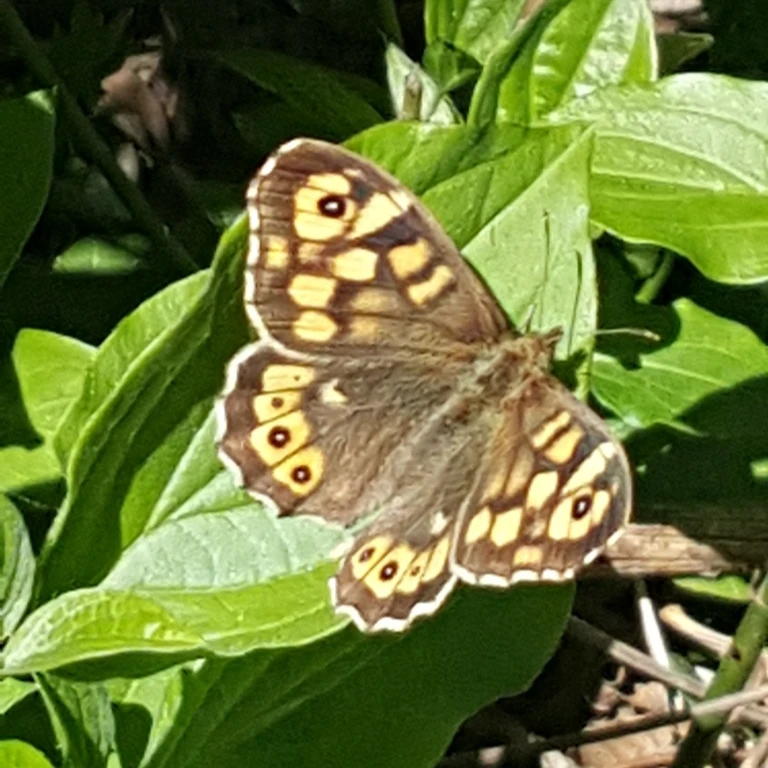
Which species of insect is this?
Pararge aegeria
